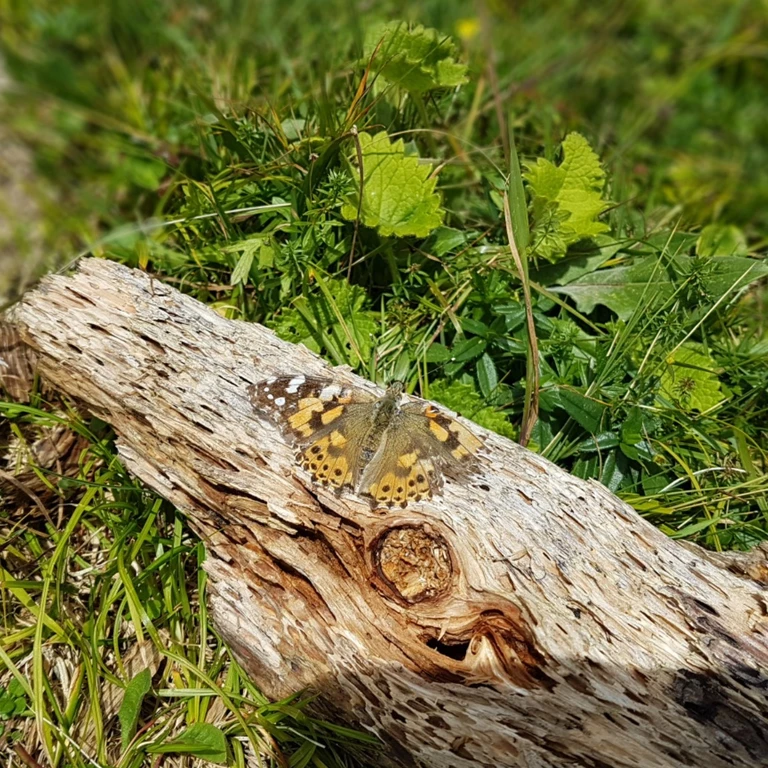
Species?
Vanessa cardui
